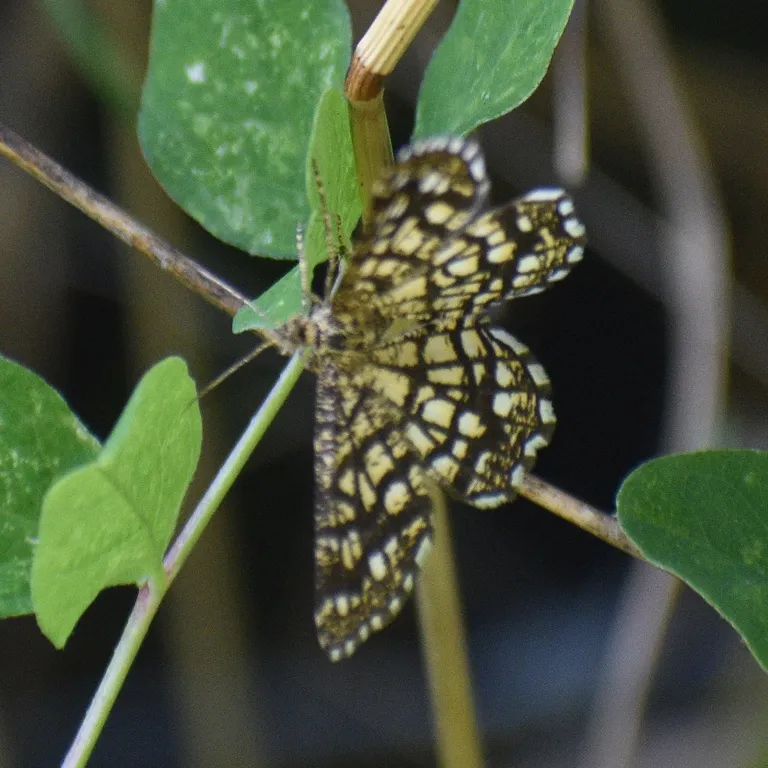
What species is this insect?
Chiasmia clathrata
